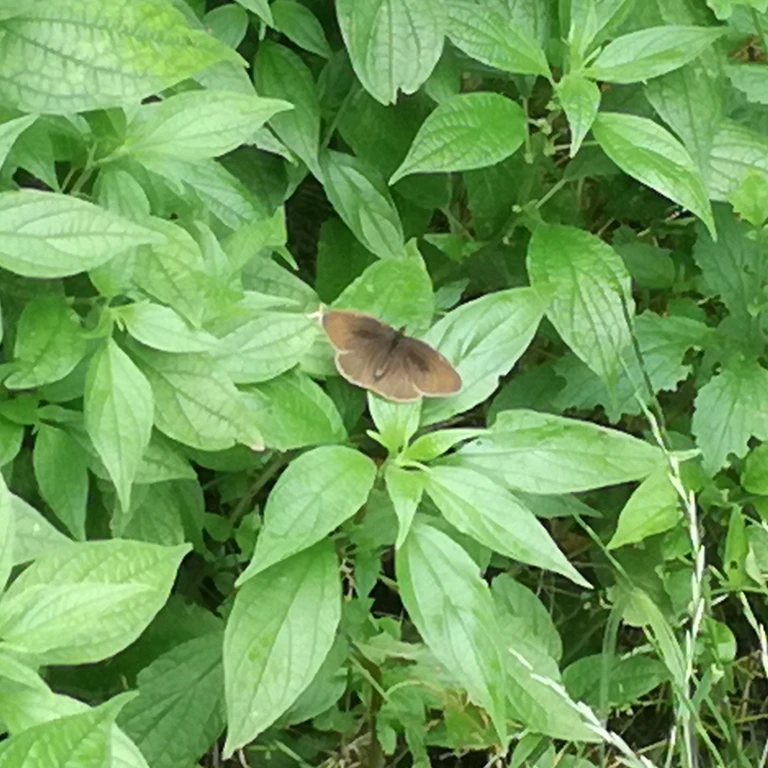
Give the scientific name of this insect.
Maniola jurtina
